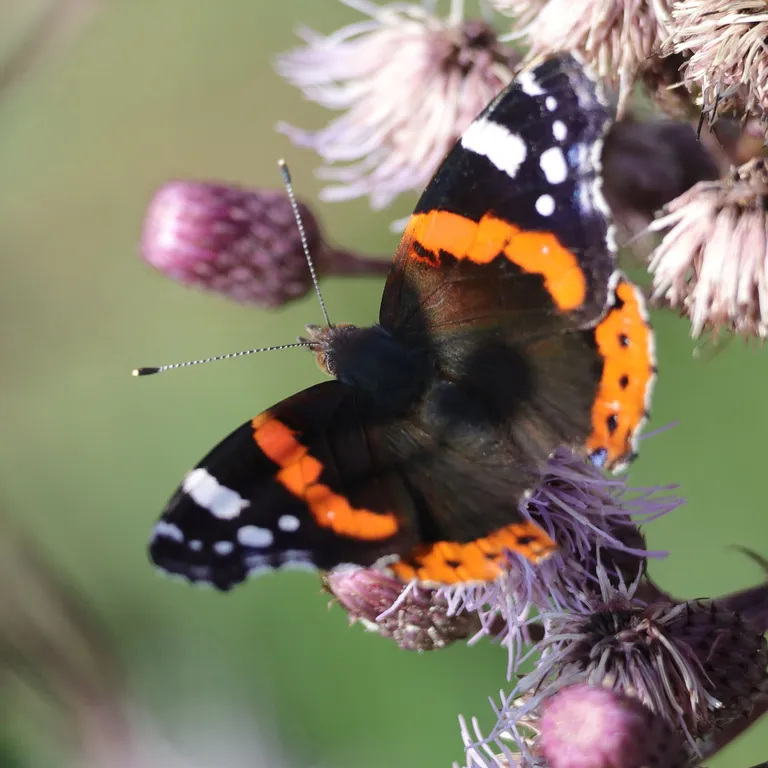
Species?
Vanessa atalanta
